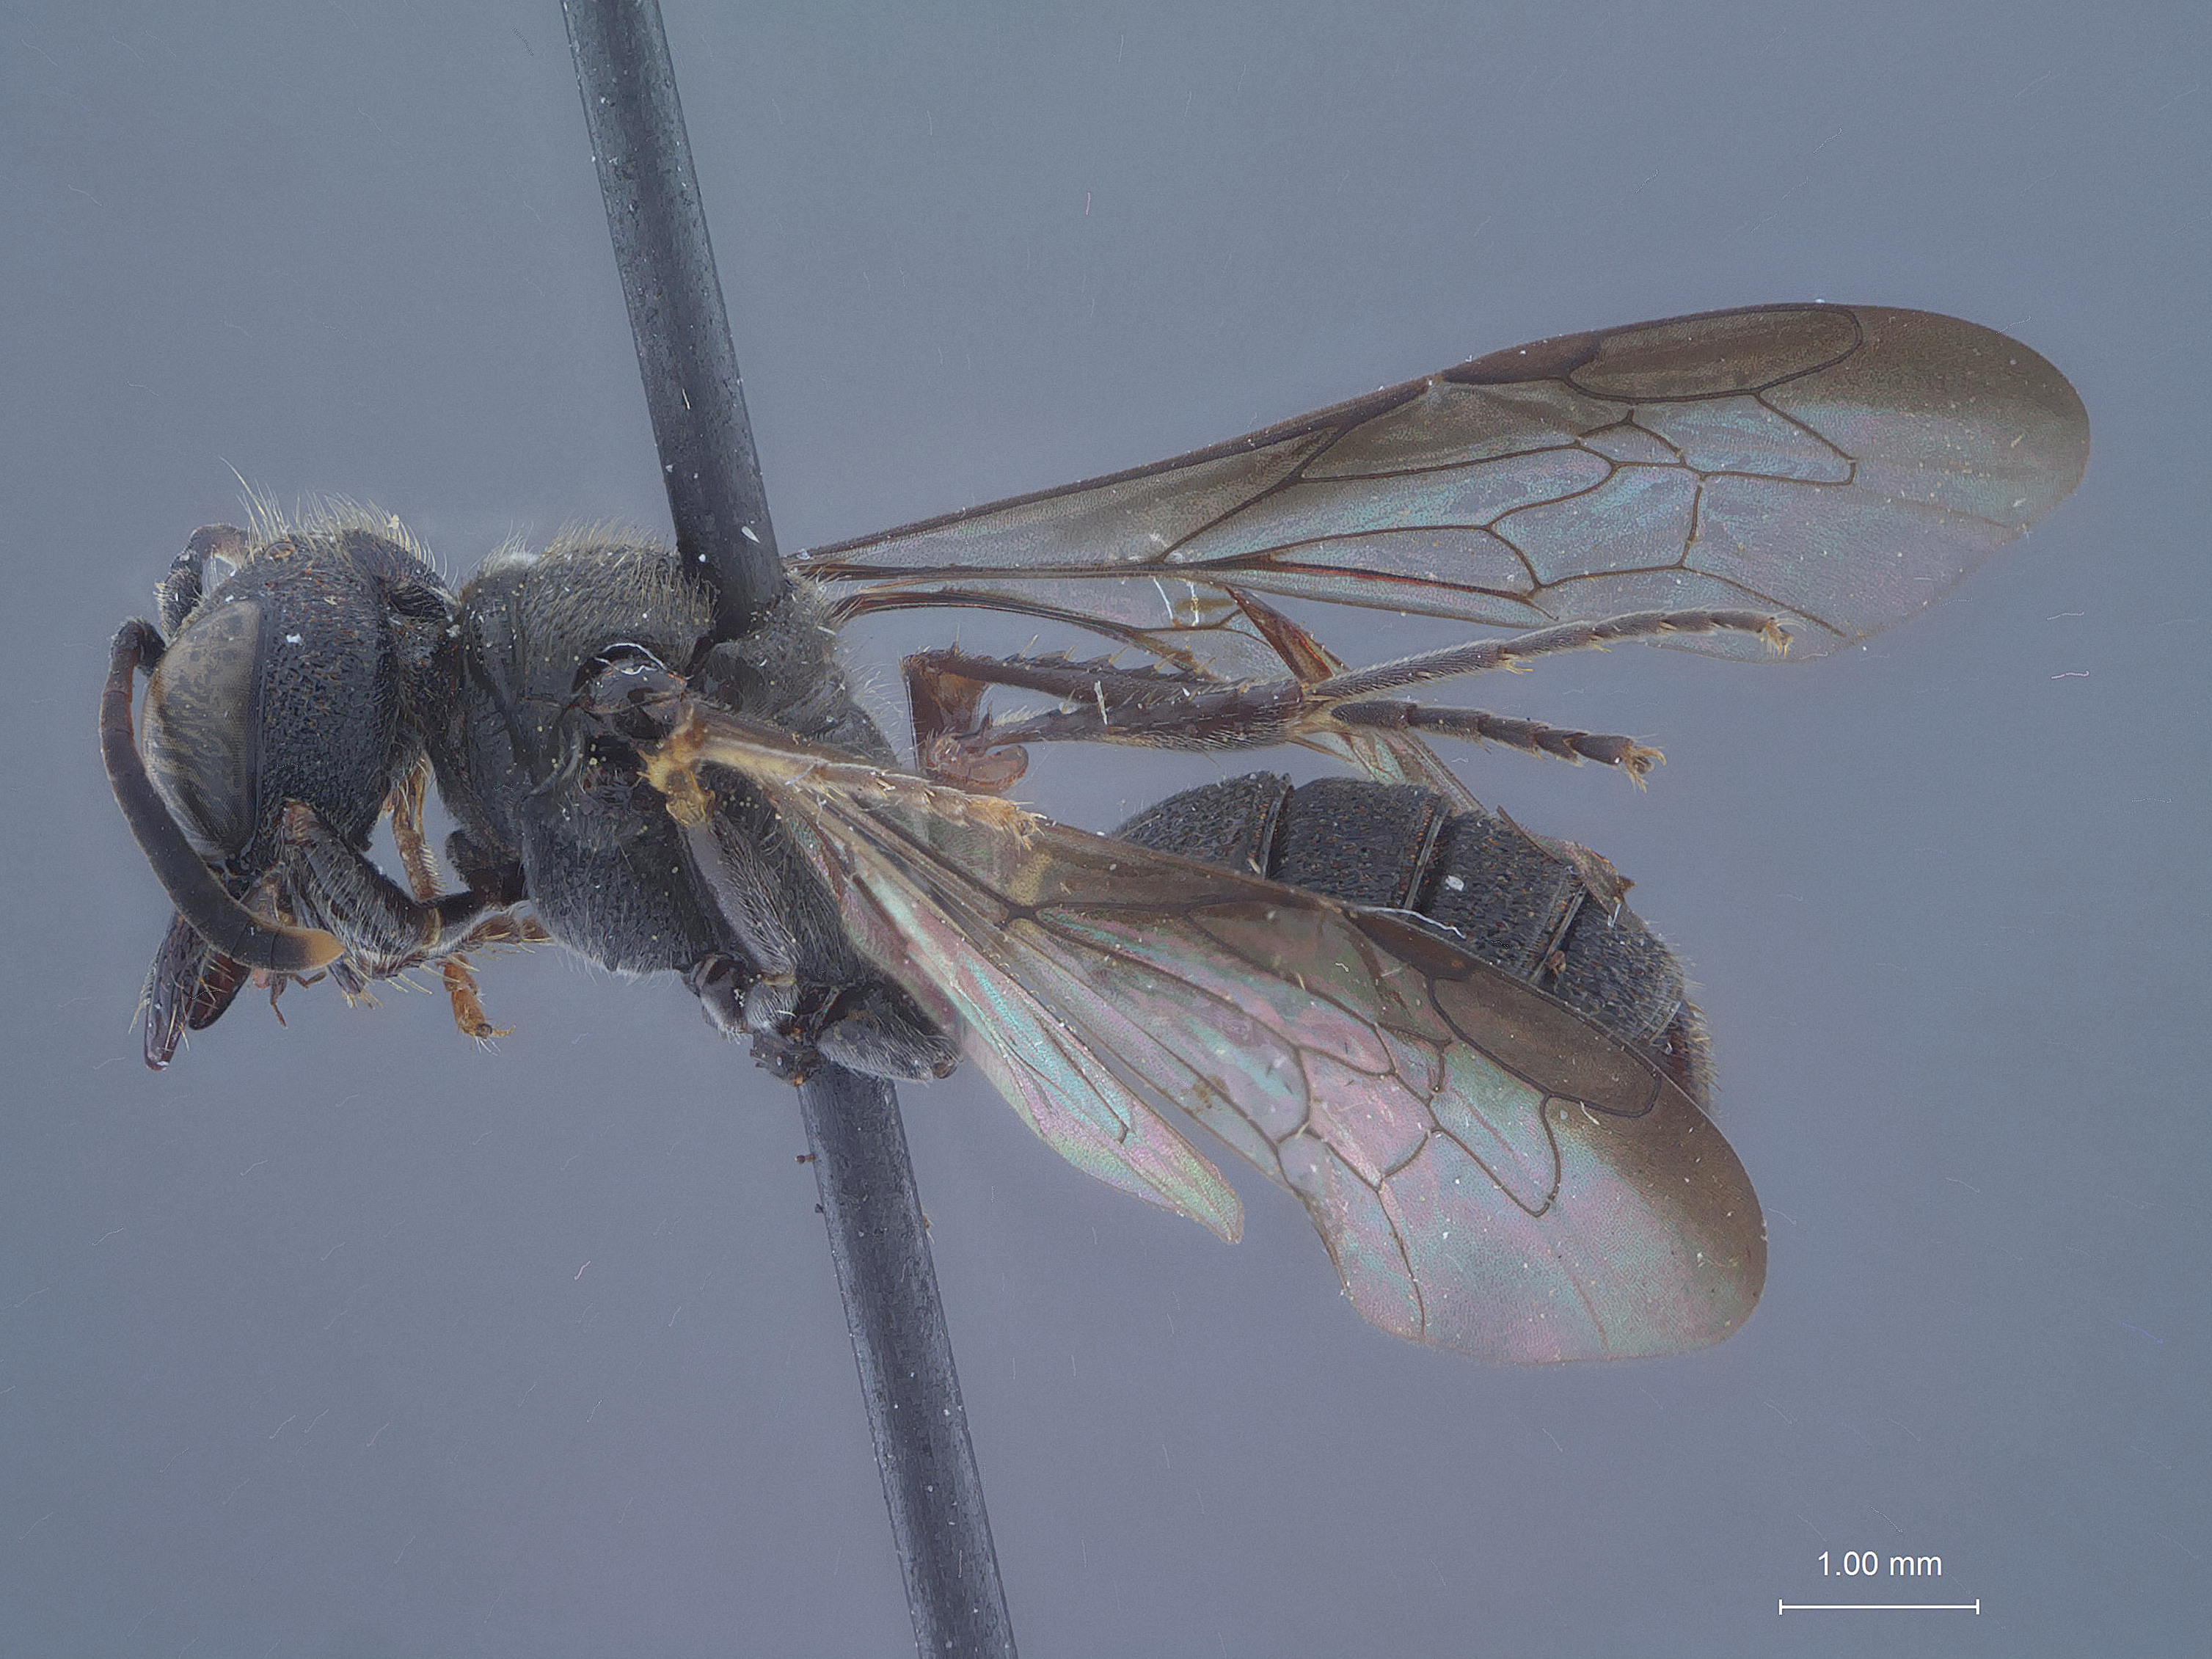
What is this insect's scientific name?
Cerceris oaxaca
